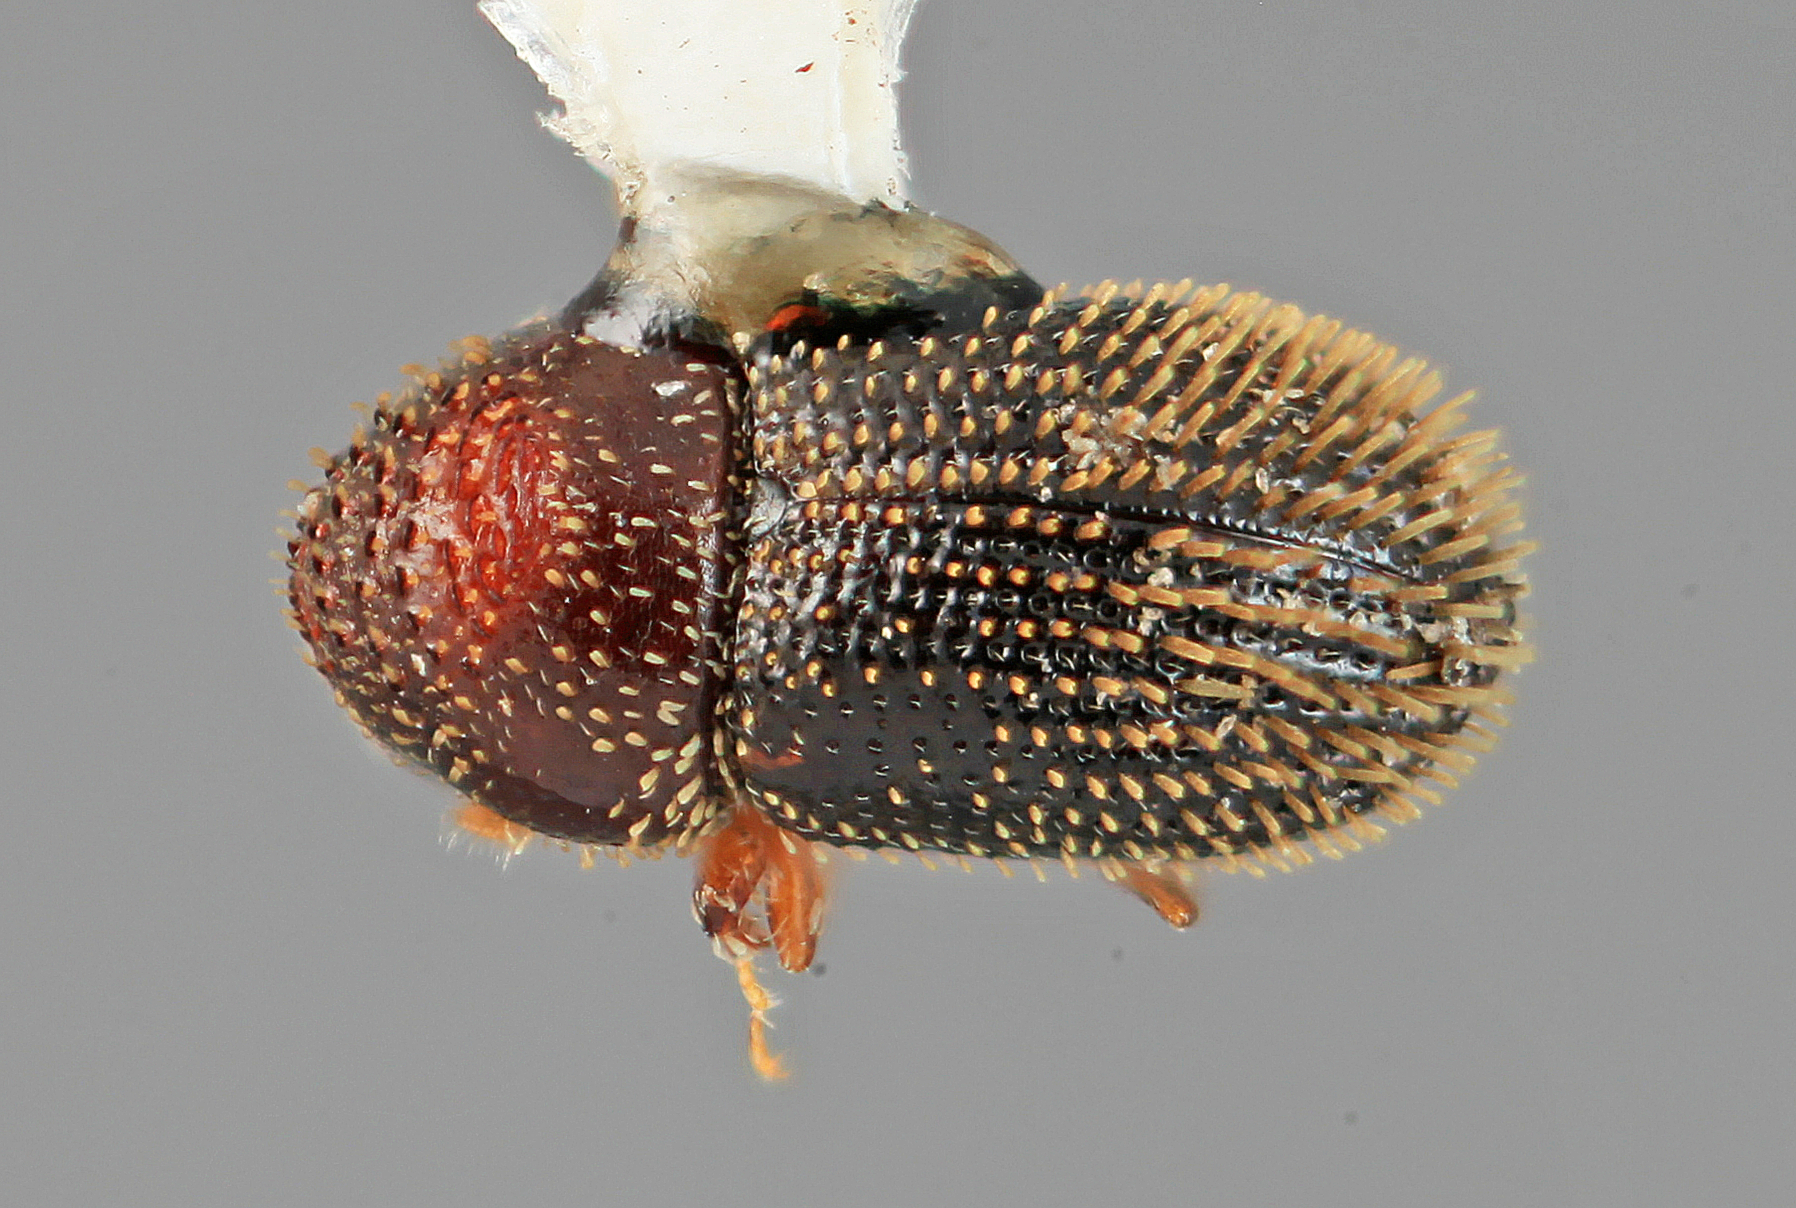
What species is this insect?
Pseudothysanoes amassius
